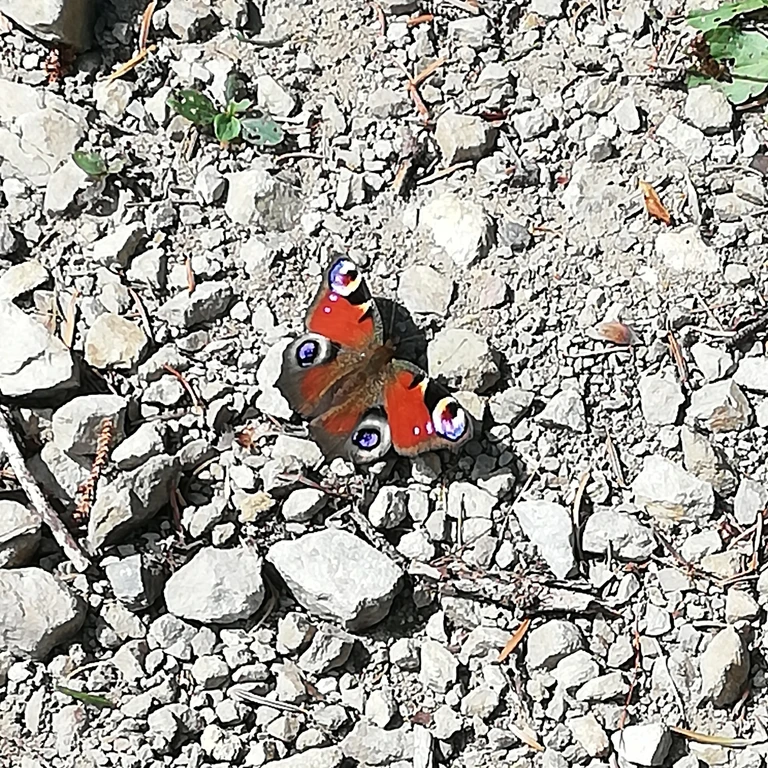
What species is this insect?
Aglais io
